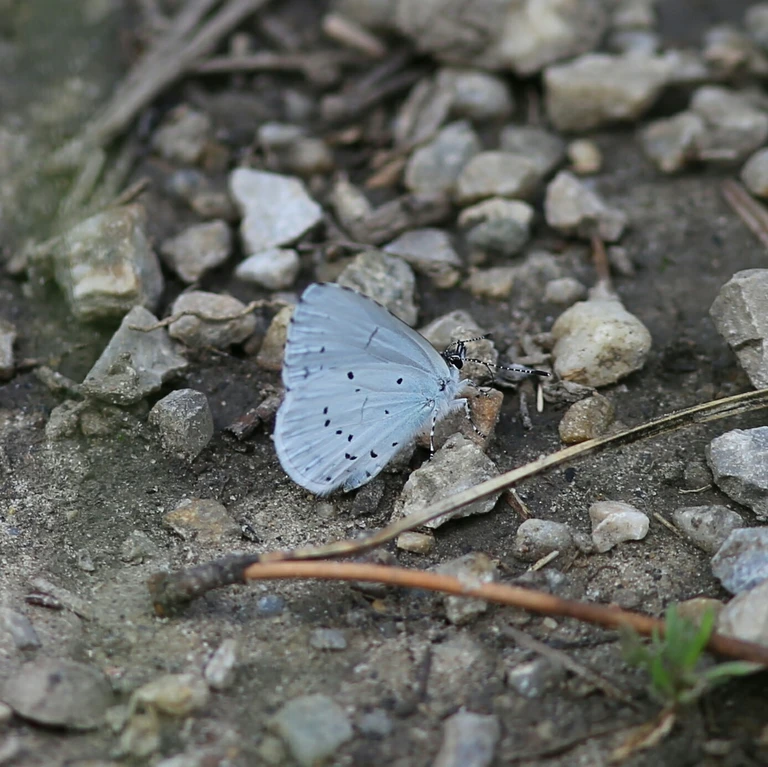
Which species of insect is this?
Celastrina argiolus
